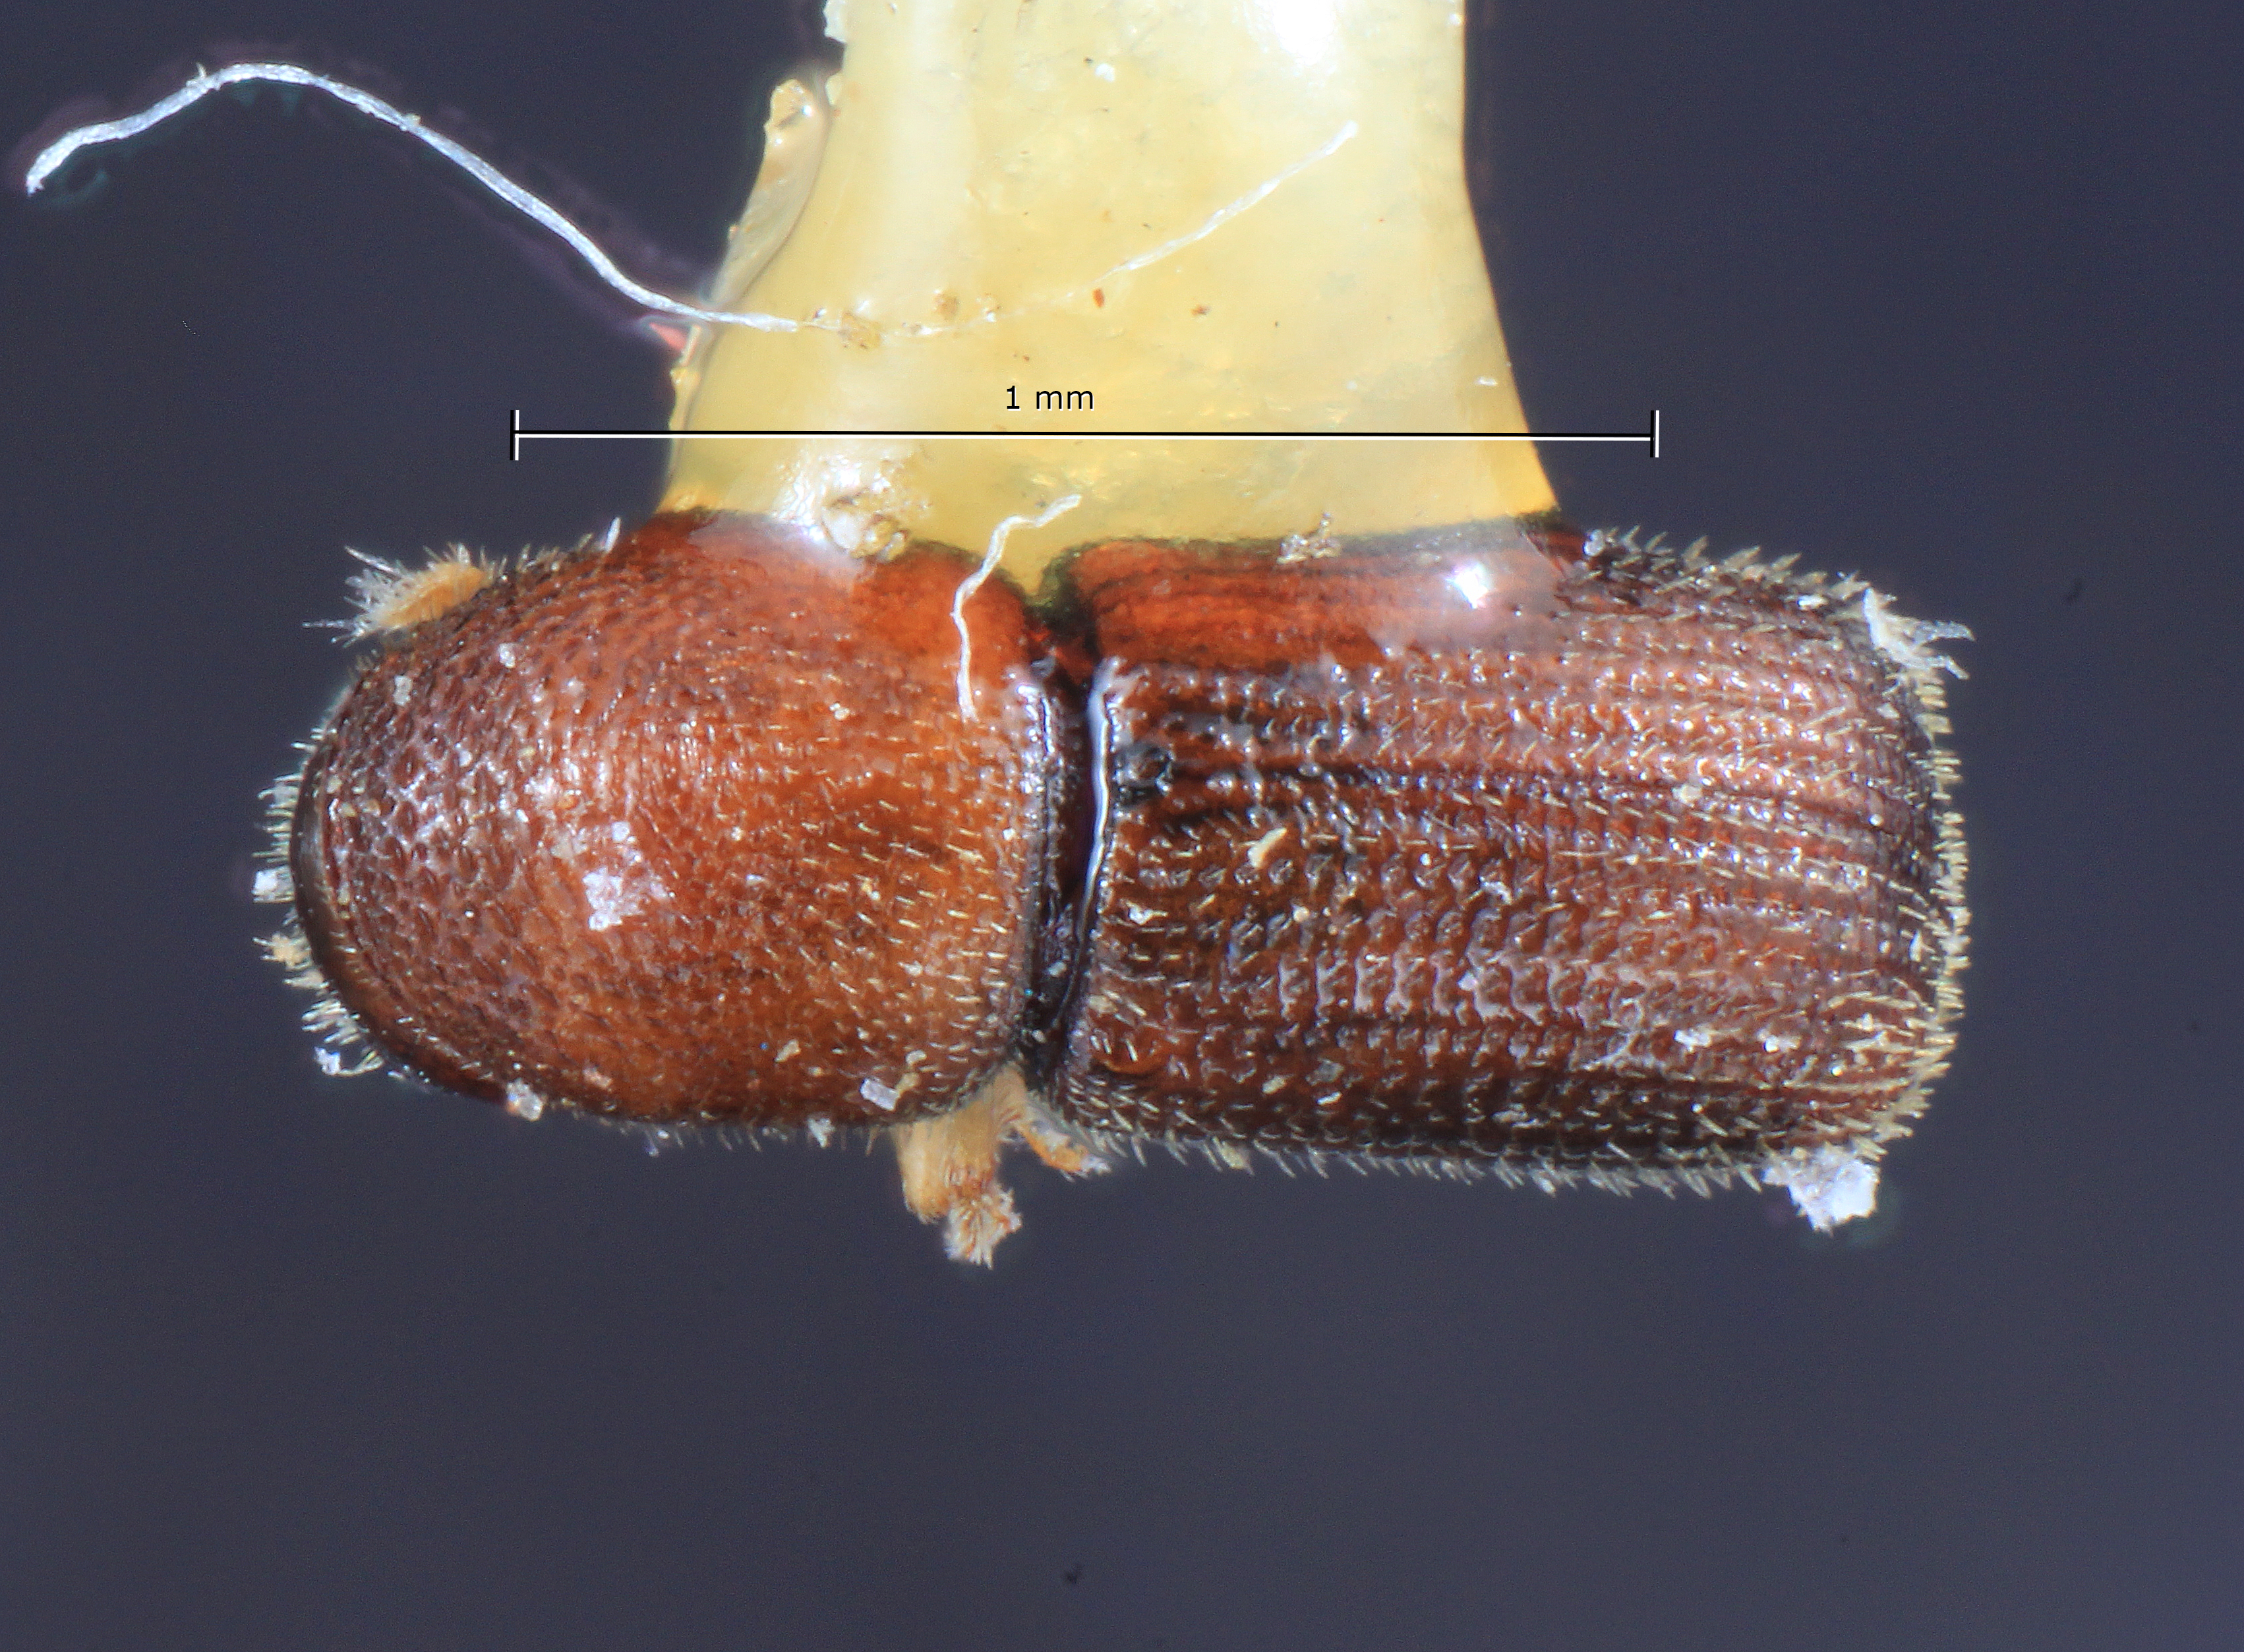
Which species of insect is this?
Dendroterus luteolus
